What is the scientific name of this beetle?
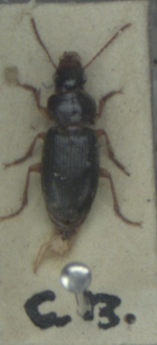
Ophonus rufibarbis
